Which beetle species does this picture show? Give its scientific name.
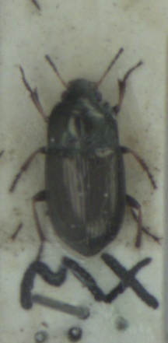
Amara plebeja
